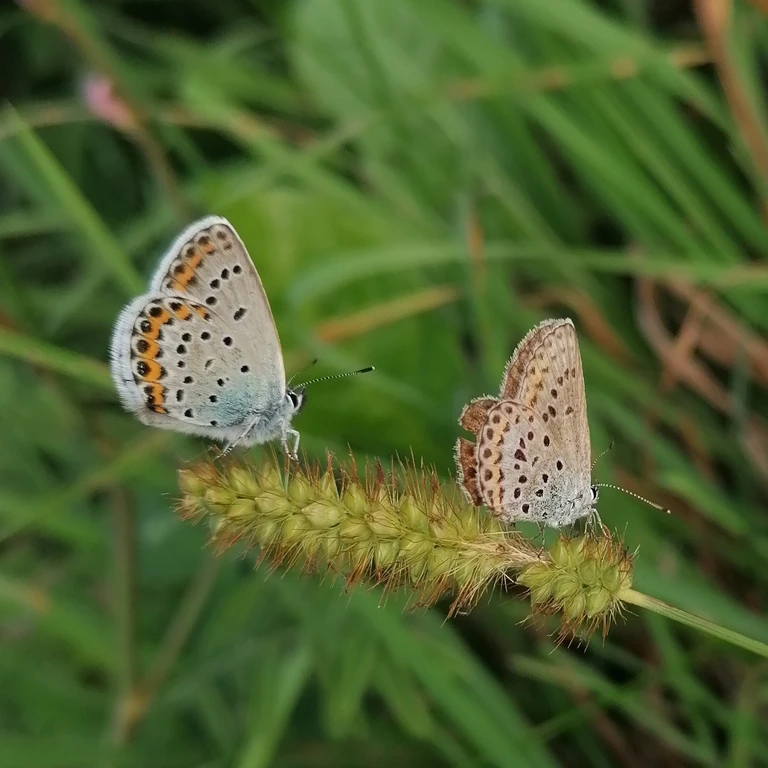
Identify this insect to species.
Plebejus argyrognomon
